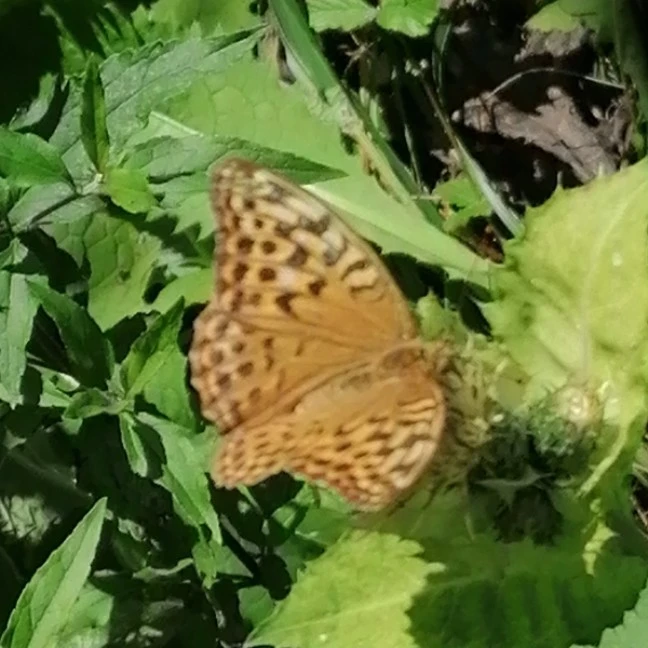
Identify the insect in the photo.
Argynnis paphia
